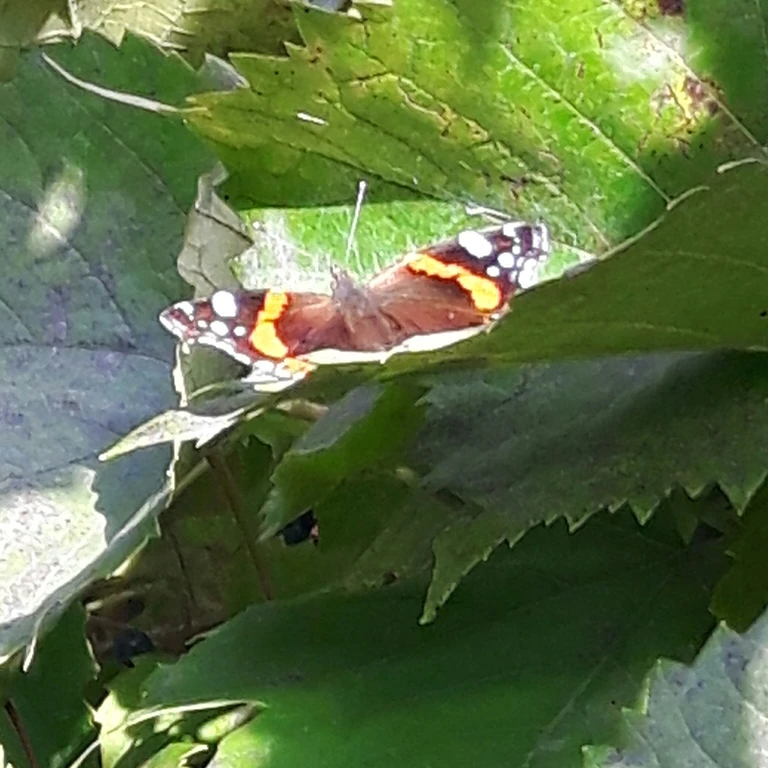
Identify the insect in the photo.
Vanessa atalanta
